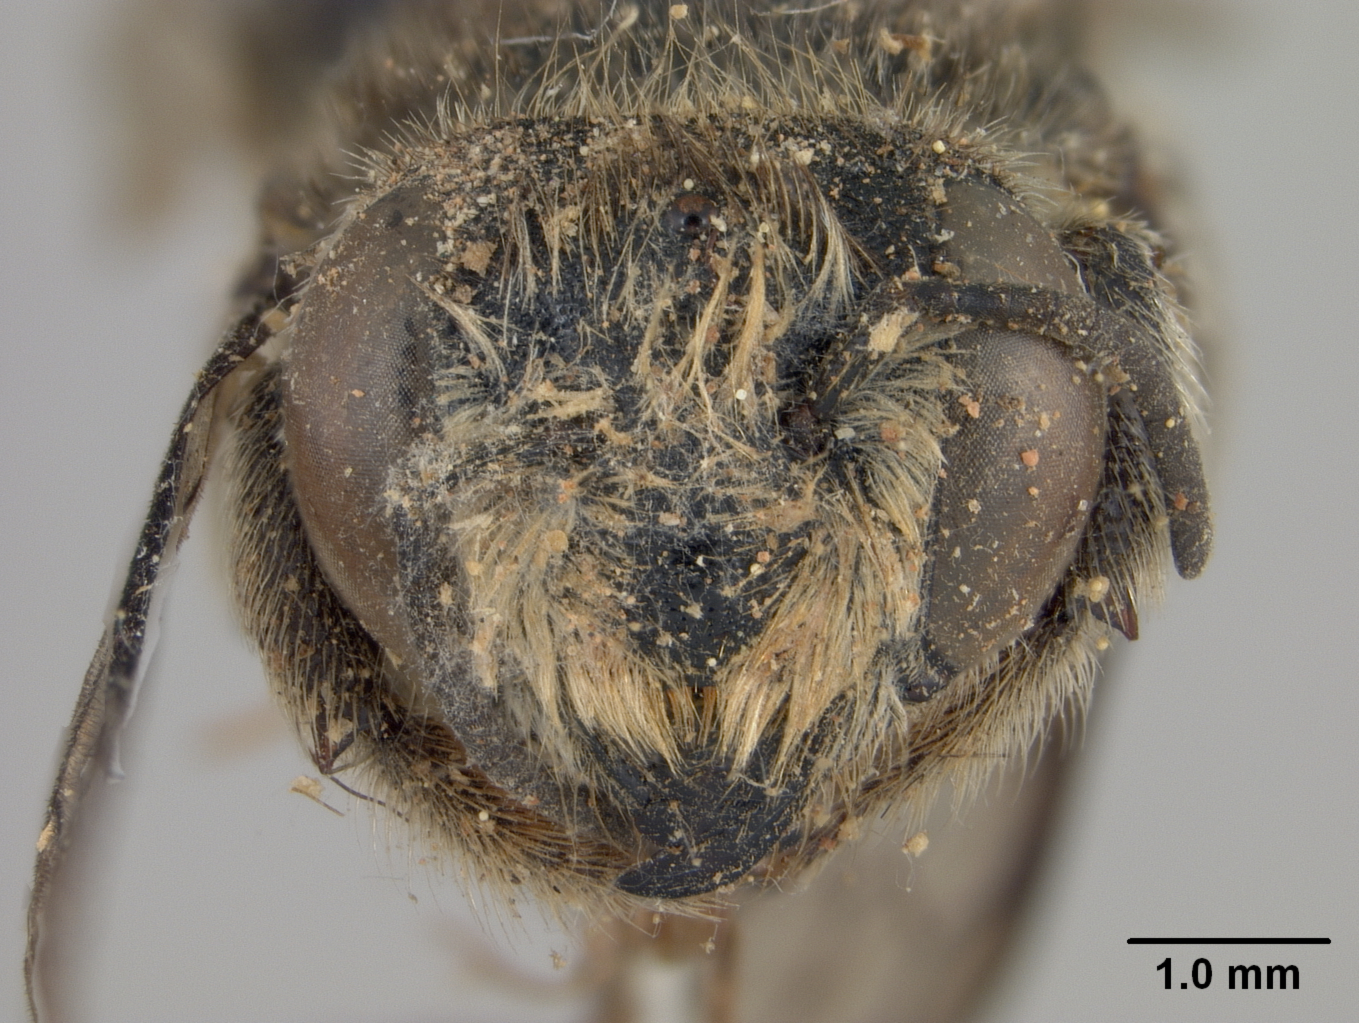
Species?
Megachile caricina
